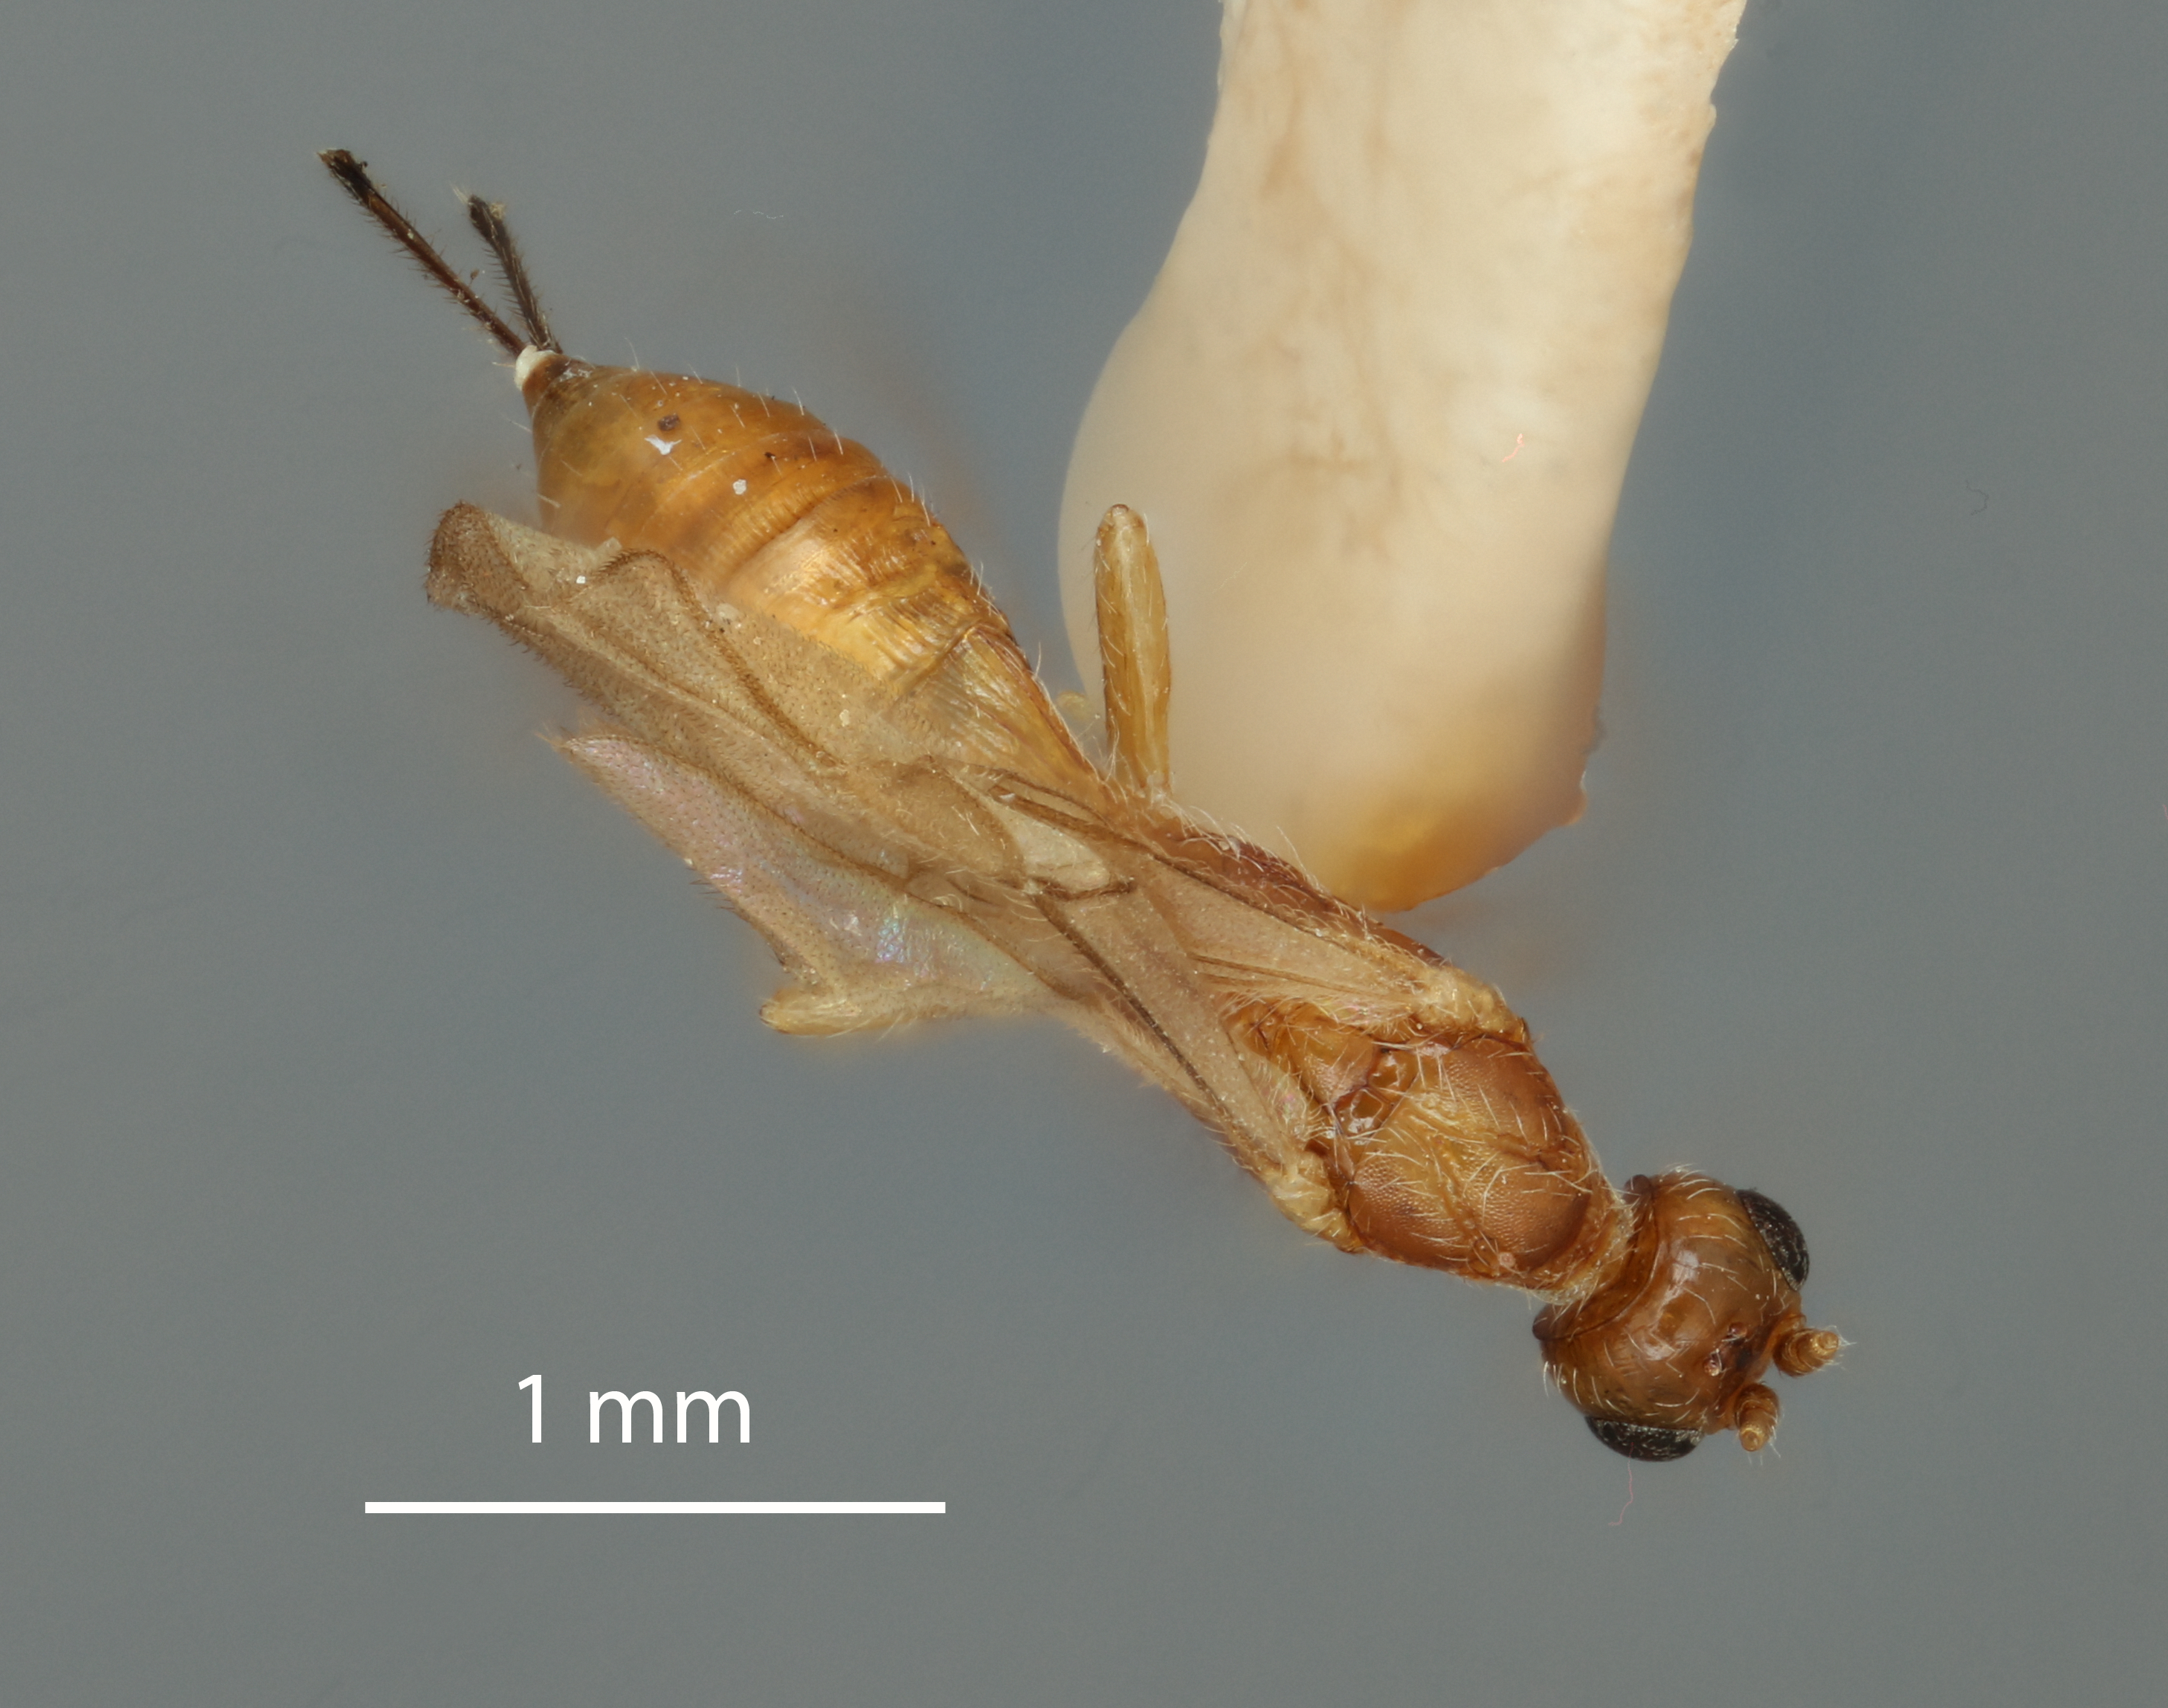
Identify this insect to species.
Caenophanes languriae
